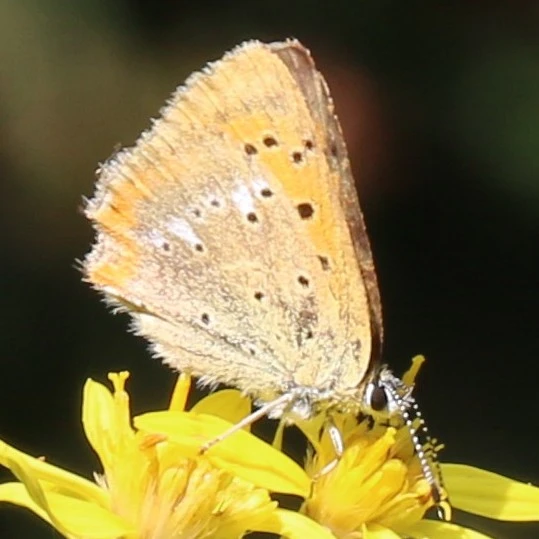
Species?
Lycaena virgaureae
